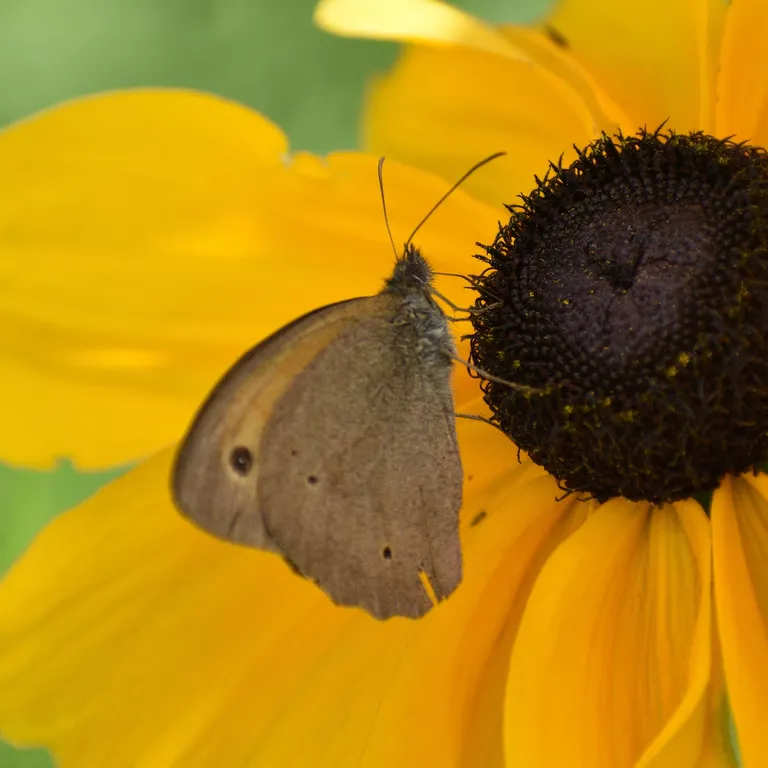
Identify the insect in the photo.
Maniola jurtina
